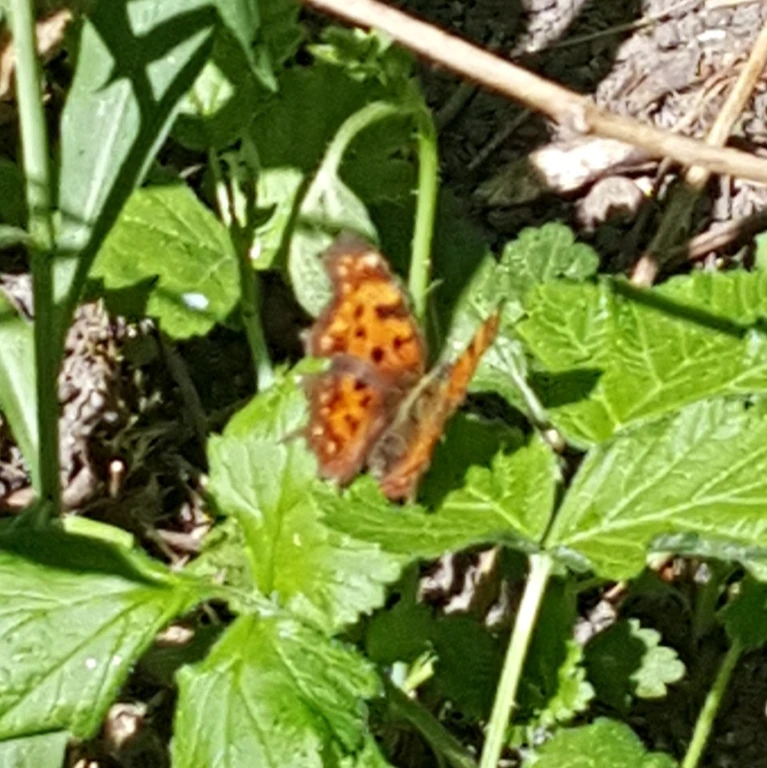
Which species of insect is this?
Polygonia c-album
